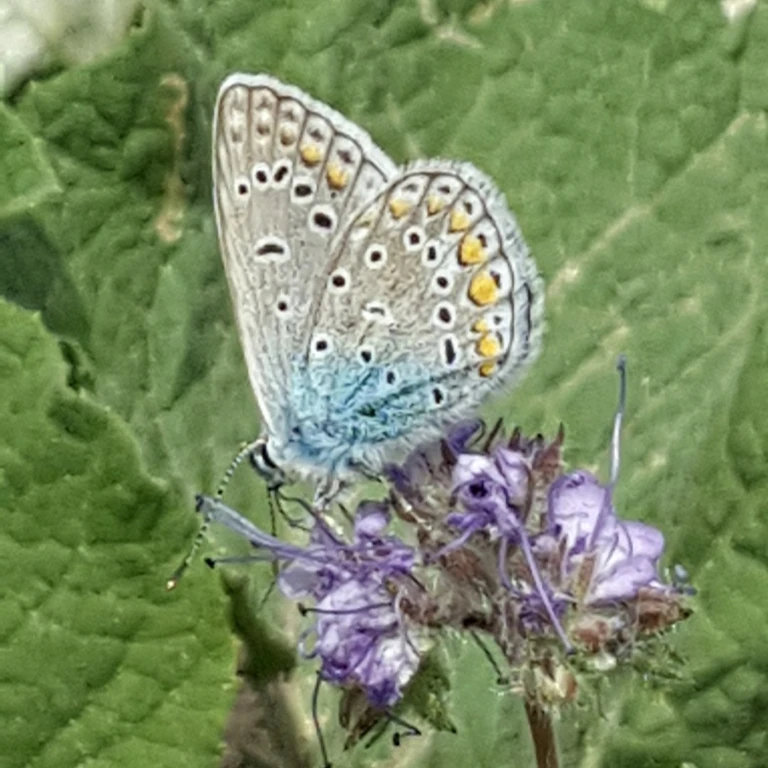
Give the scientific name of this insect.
Polyommatus icarus
